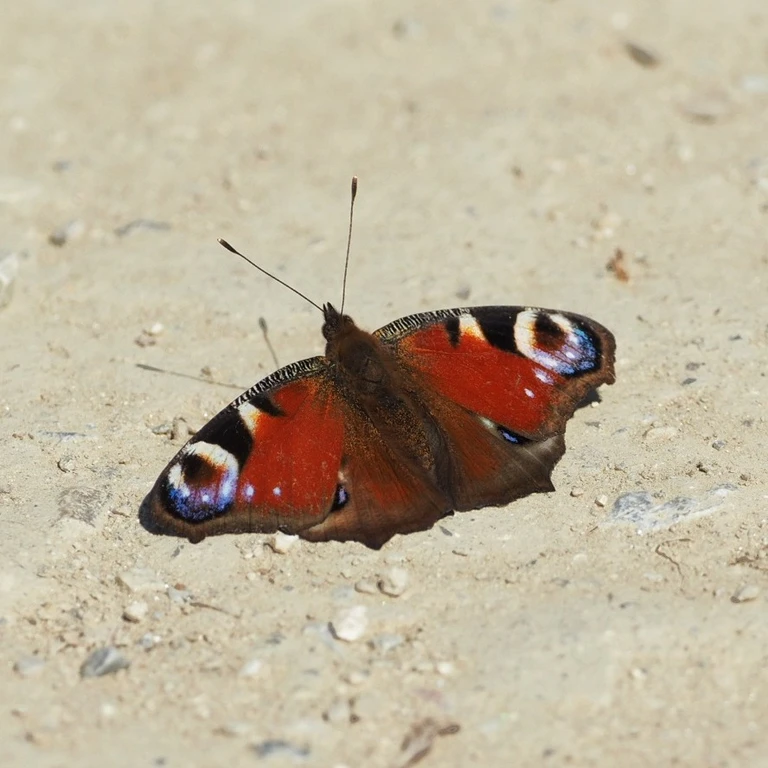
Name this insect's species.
Aglais io
